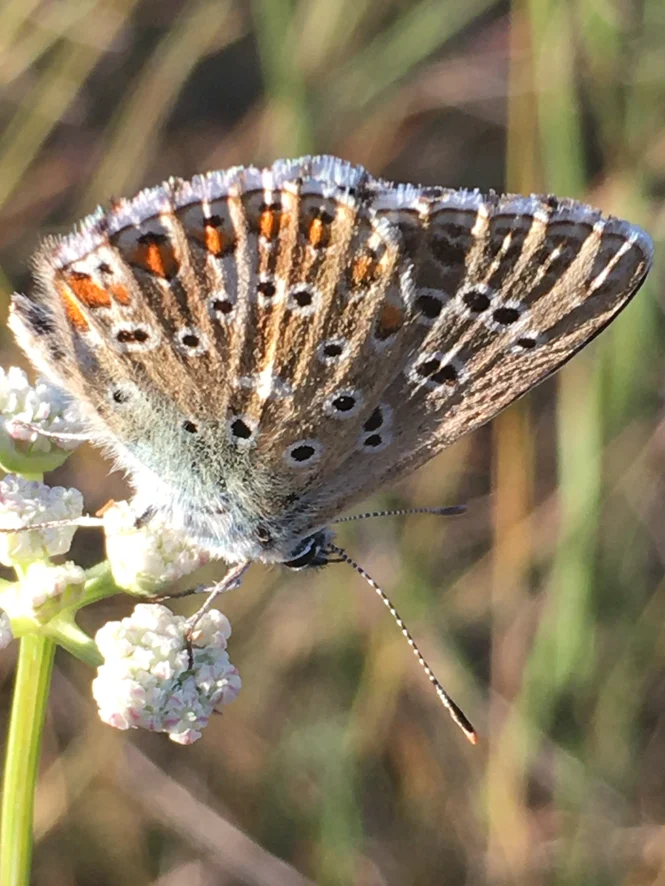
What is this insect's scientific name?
Lysandra coridon
